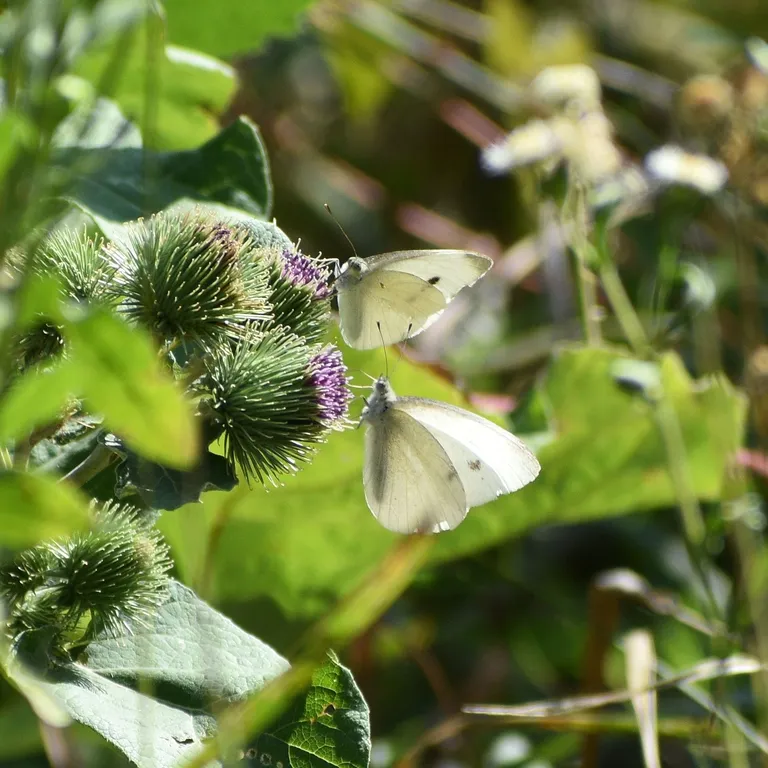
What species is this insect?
Pieris rapae
